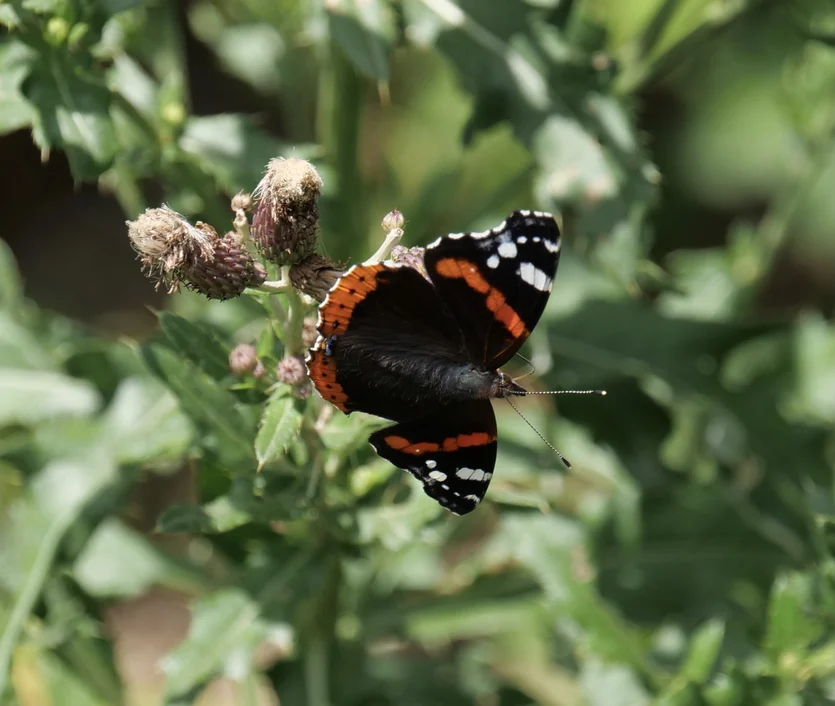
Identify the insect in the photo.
Vanessa atalanta
